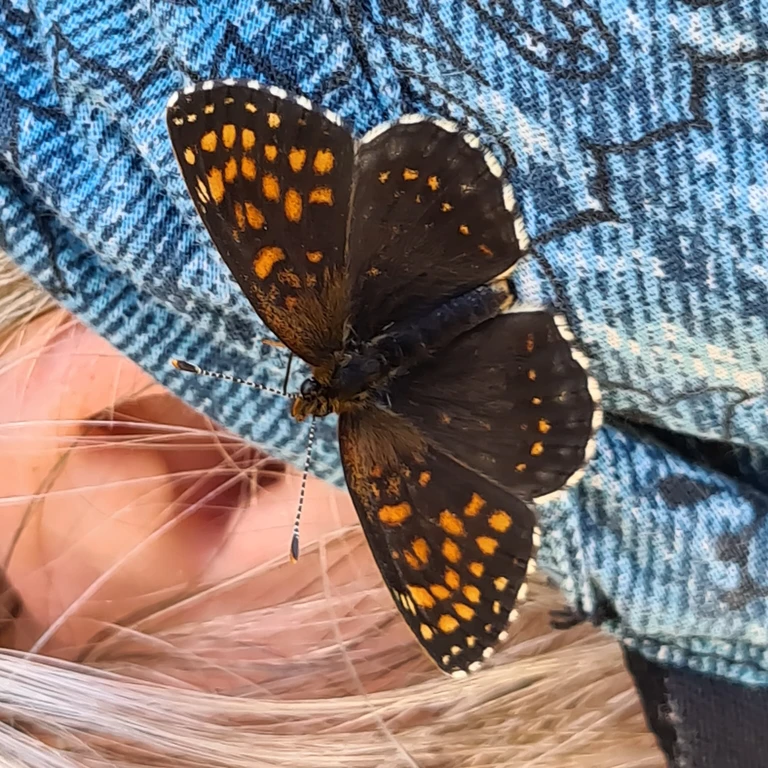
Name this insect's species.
Melitaea diamina
